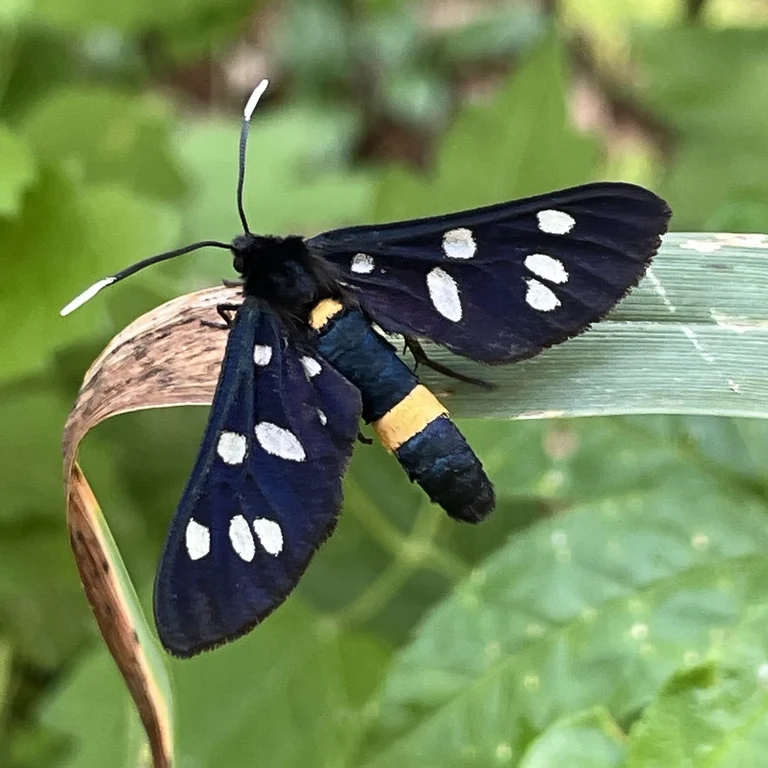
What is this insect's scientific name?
Amata phegea
